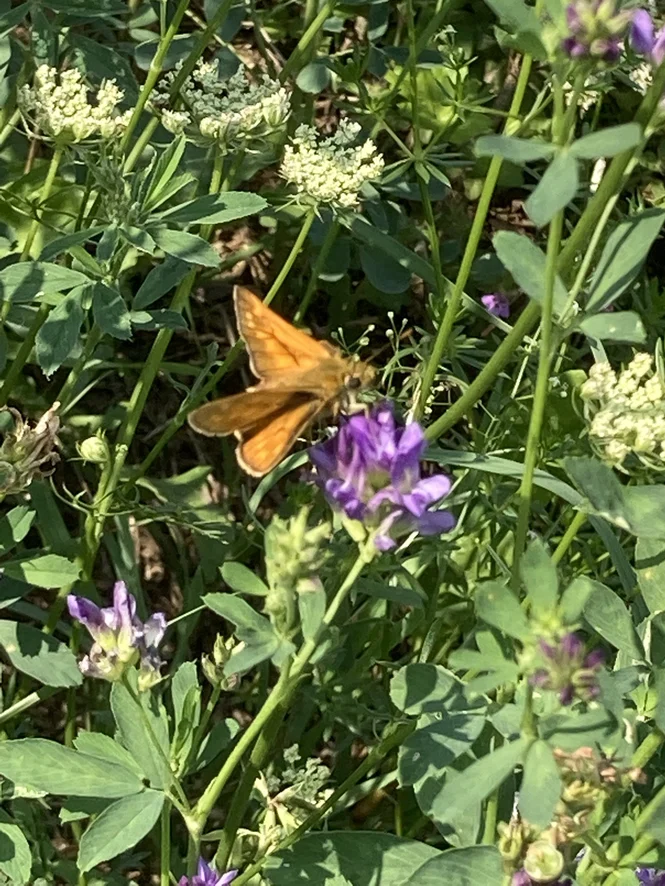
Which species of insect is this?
Ochlodes sylvanus (also Ochlodes venata)
